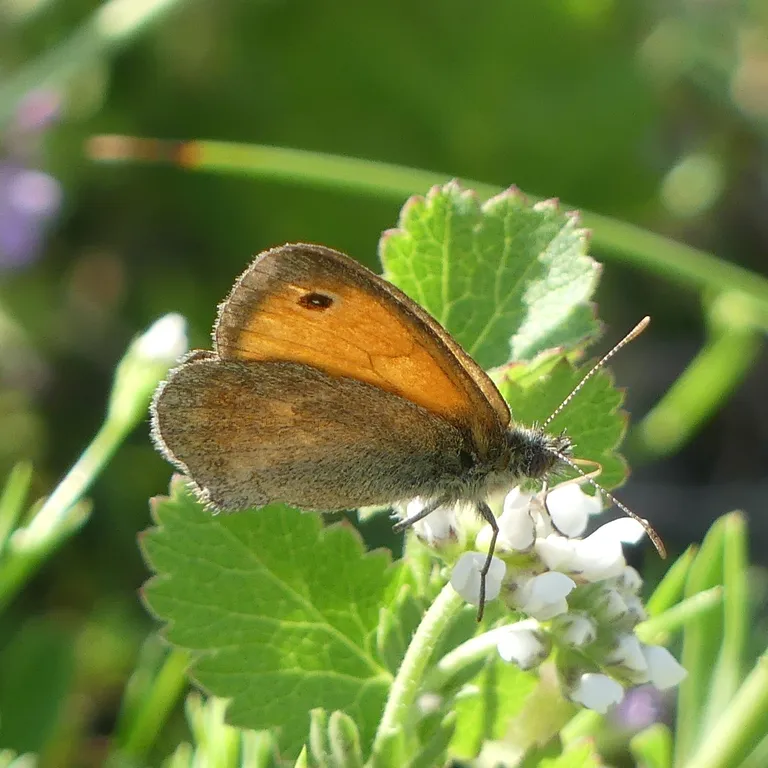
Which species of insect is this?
Coenonympha pamphilus
